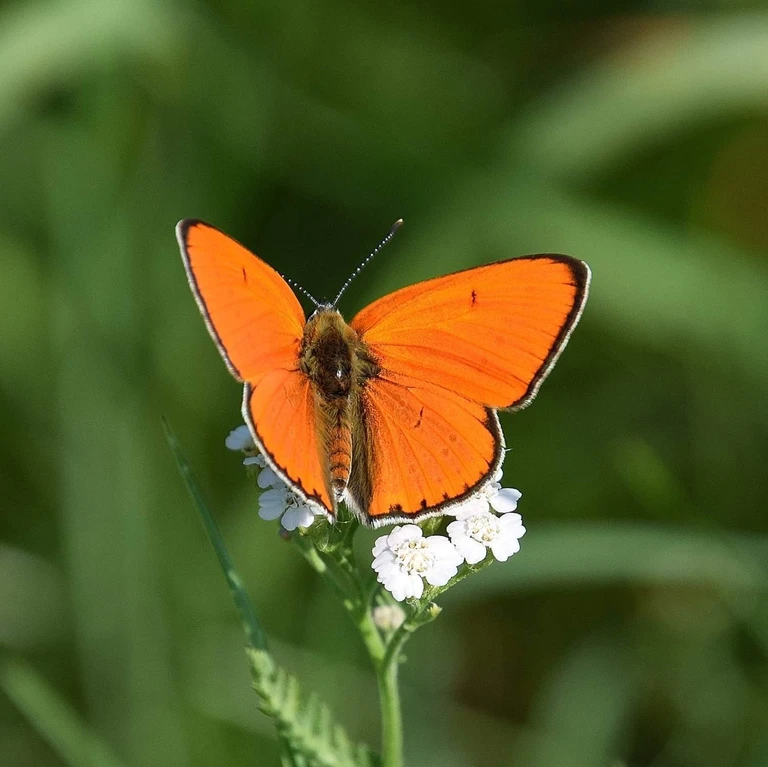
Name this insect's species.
Lycaena dispar
